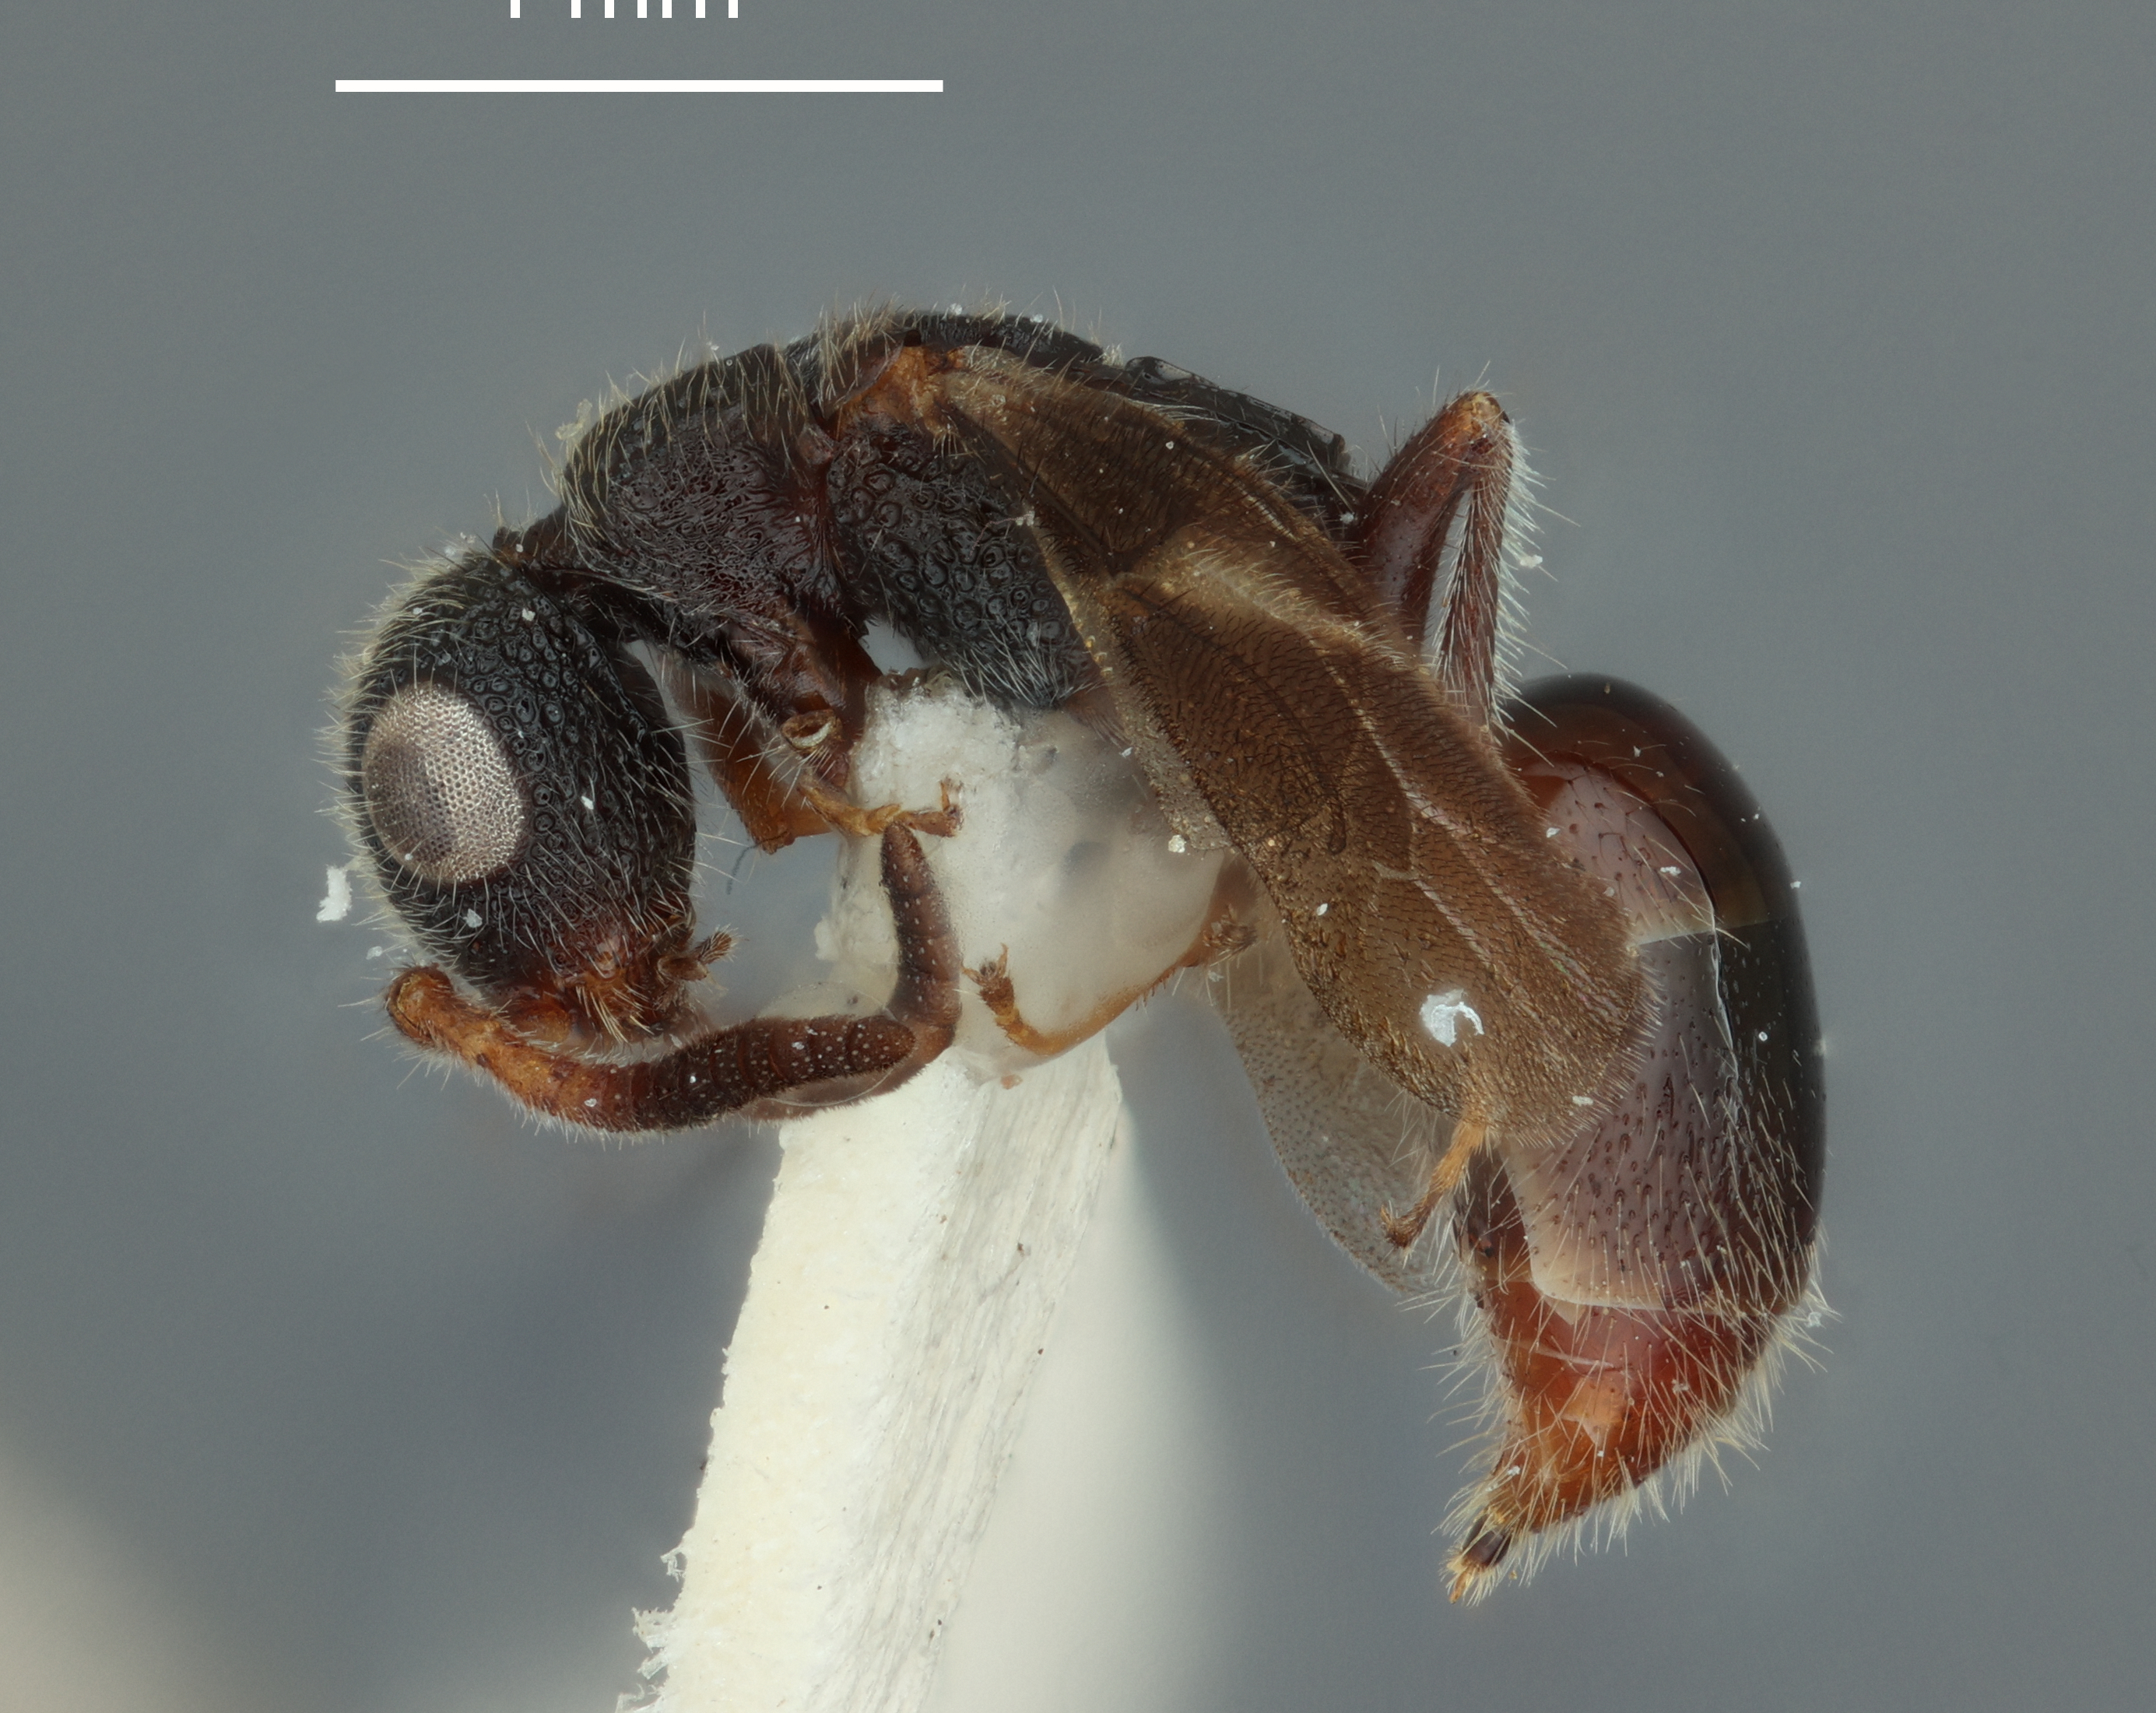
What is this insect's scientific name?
Sulcomesitius petersi
